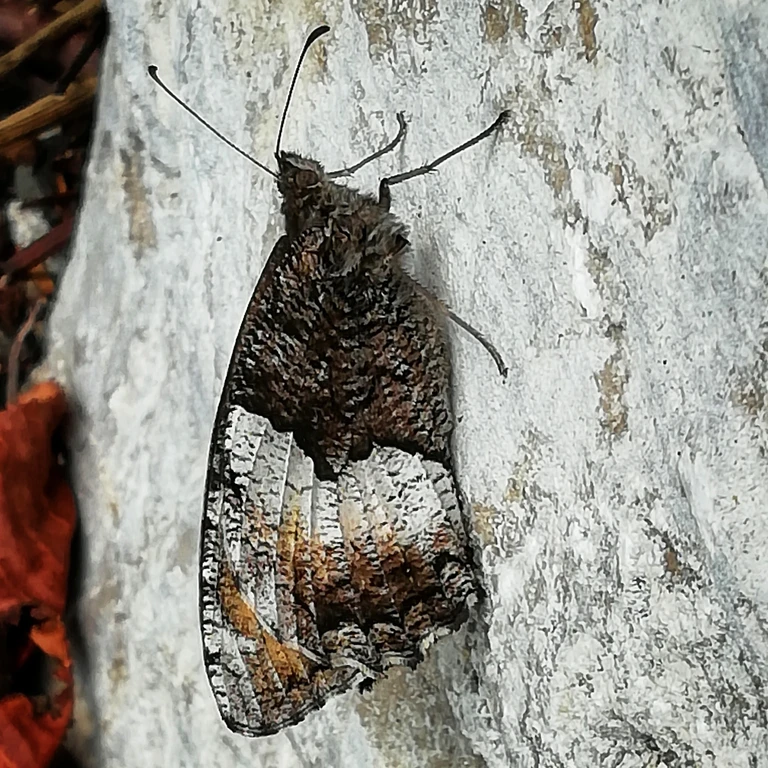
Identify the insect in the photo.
Hipparchia alcyone
